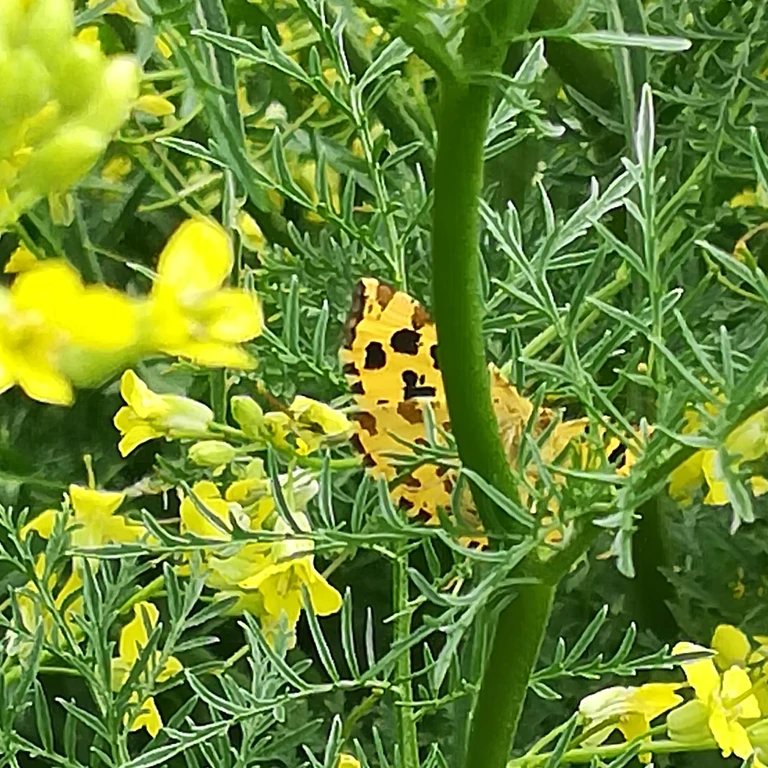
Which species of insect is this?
Pseudopanthera macularia
